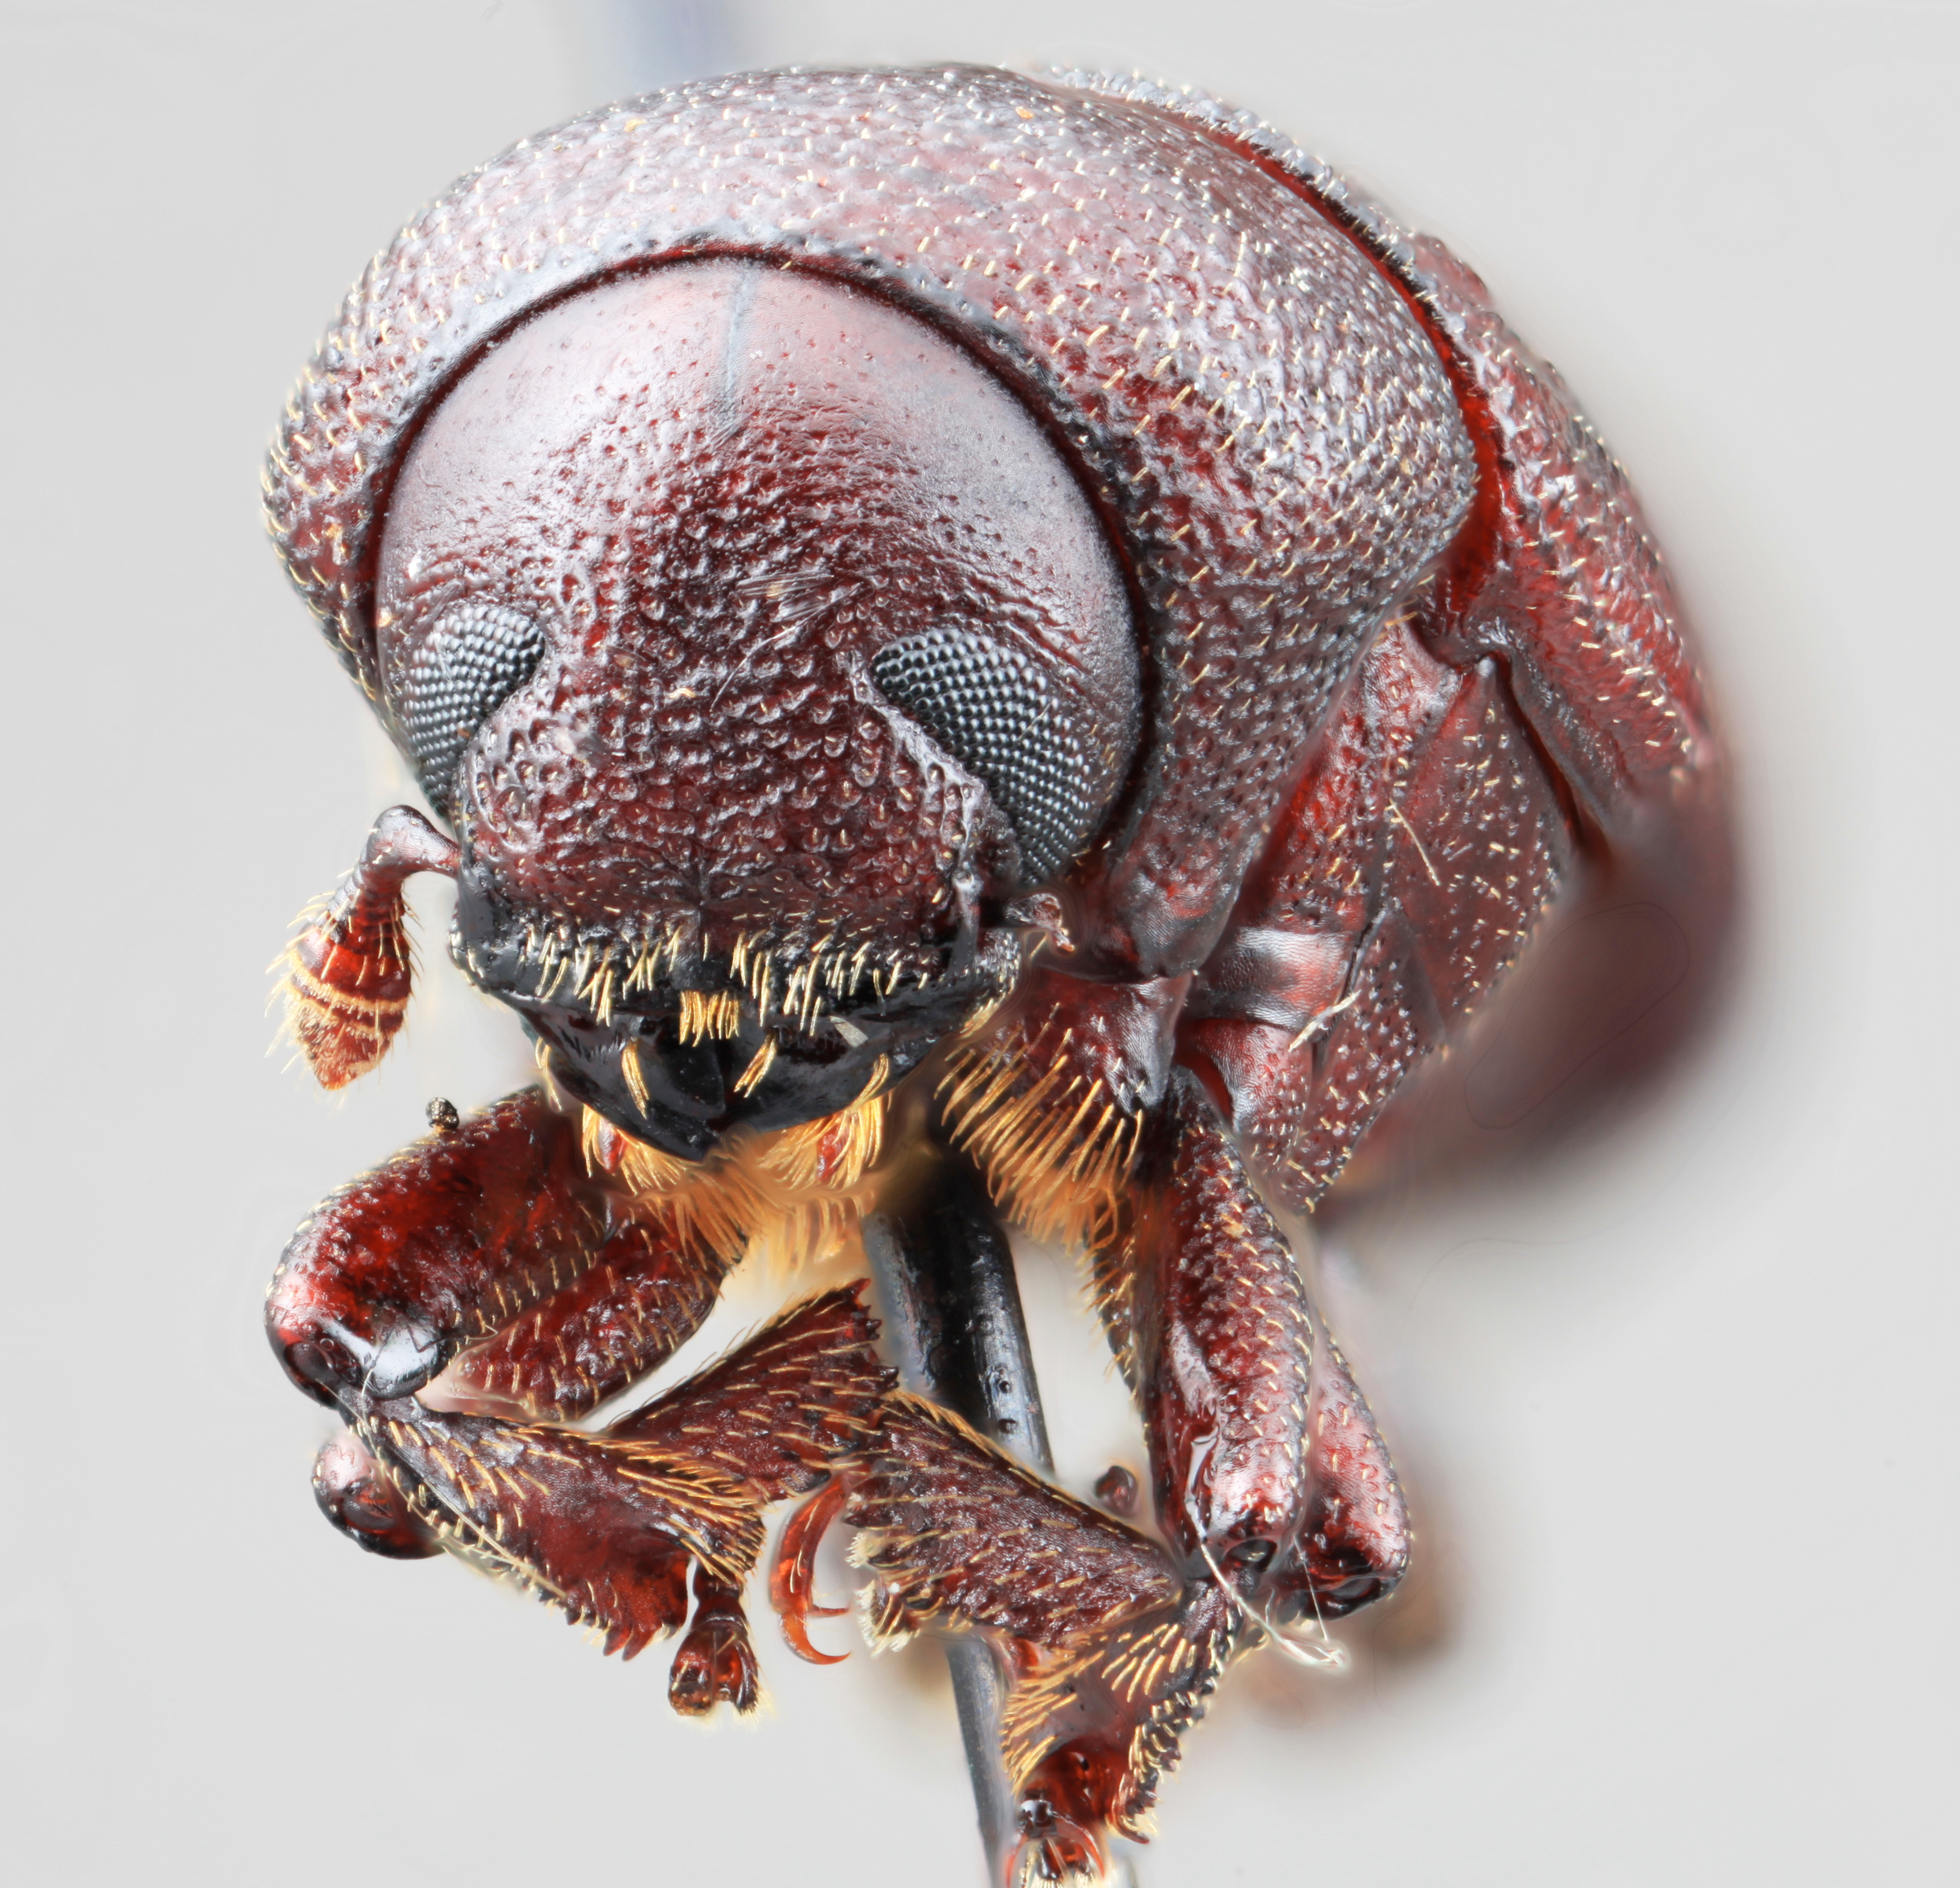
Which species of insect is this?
Phloeoborus marahuaci
